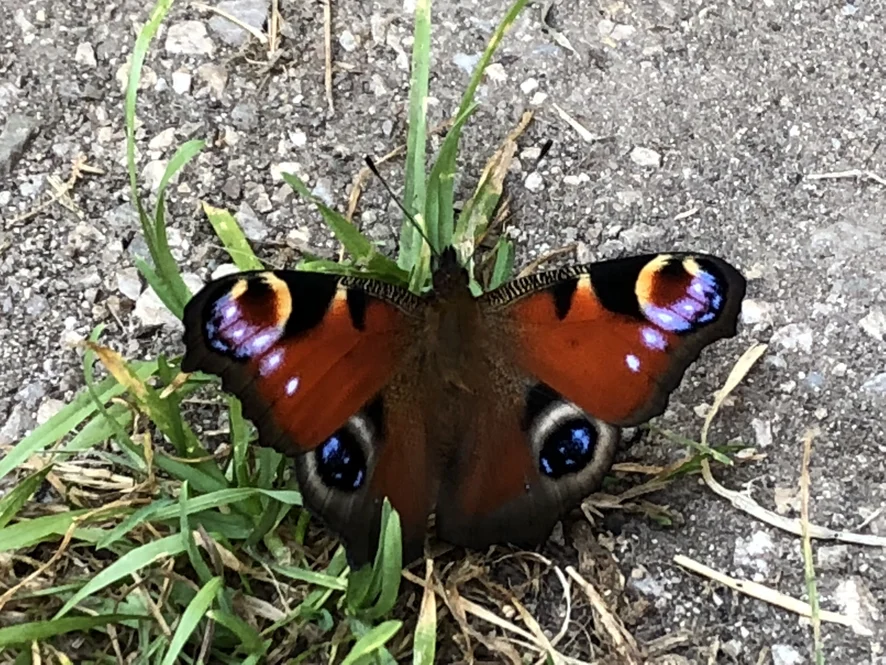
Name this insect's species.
Aglais io
